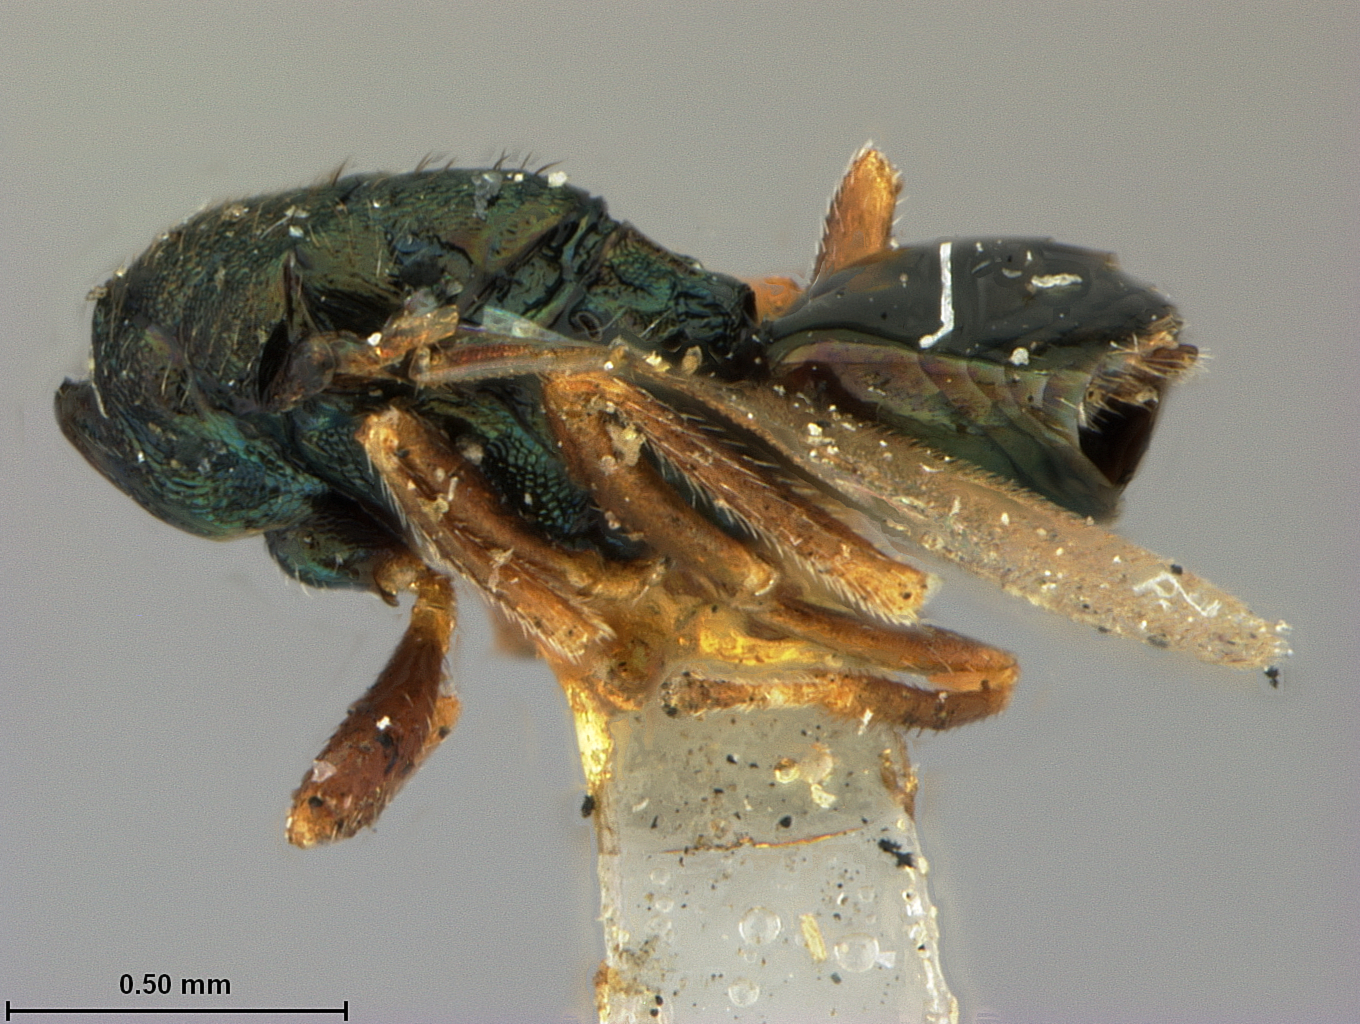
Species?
Trichoglenes occidentalis
